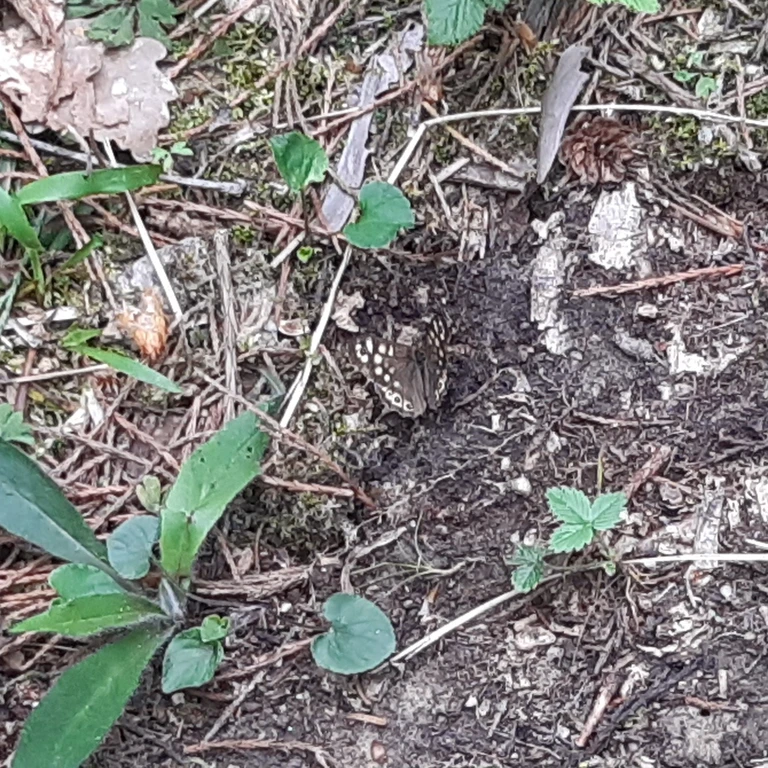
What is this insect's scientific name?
Pararge aegeria
